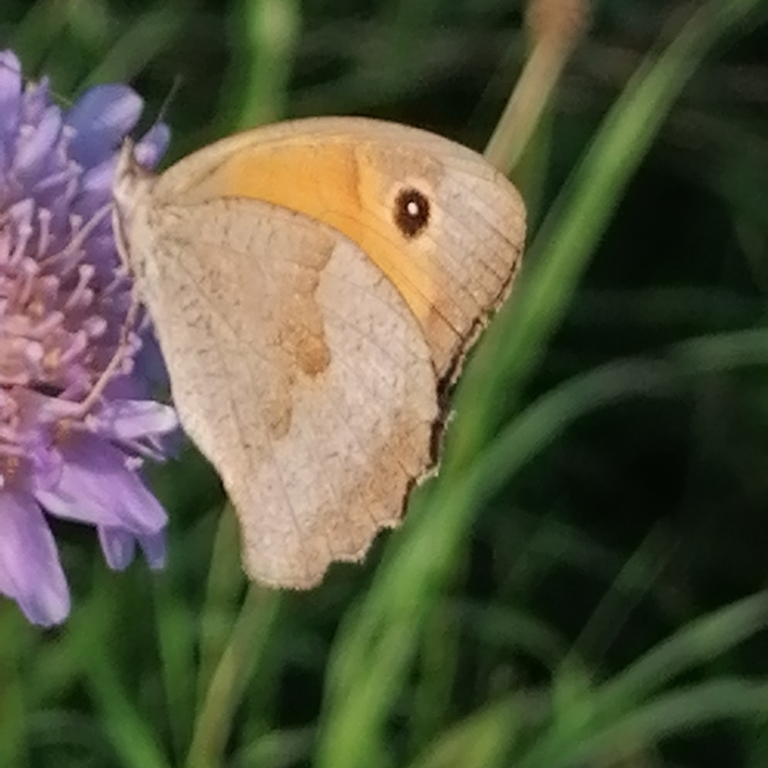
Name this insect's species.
Maniola jurtina
